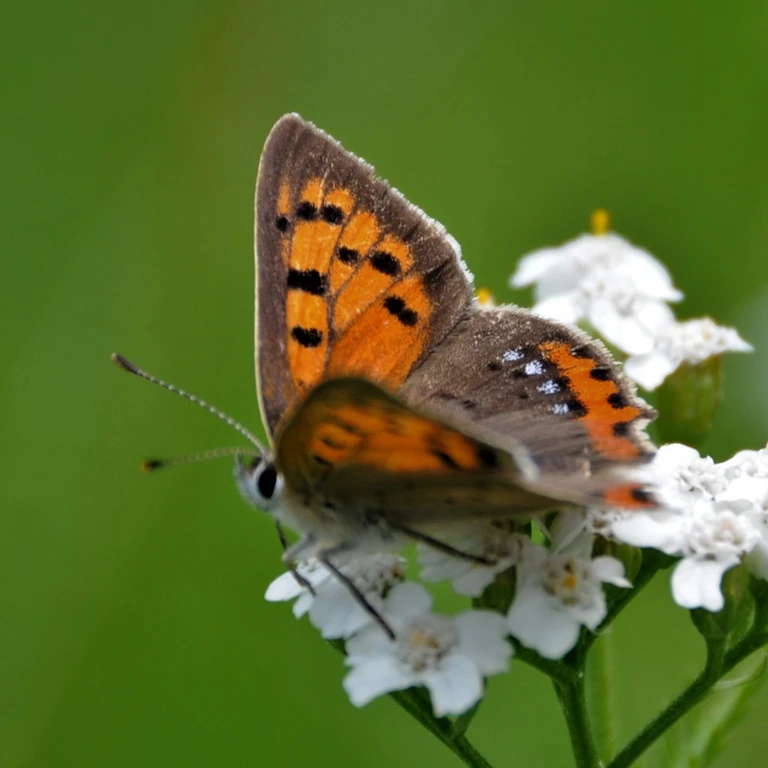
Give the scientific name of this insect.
Lycaena phlaeas
